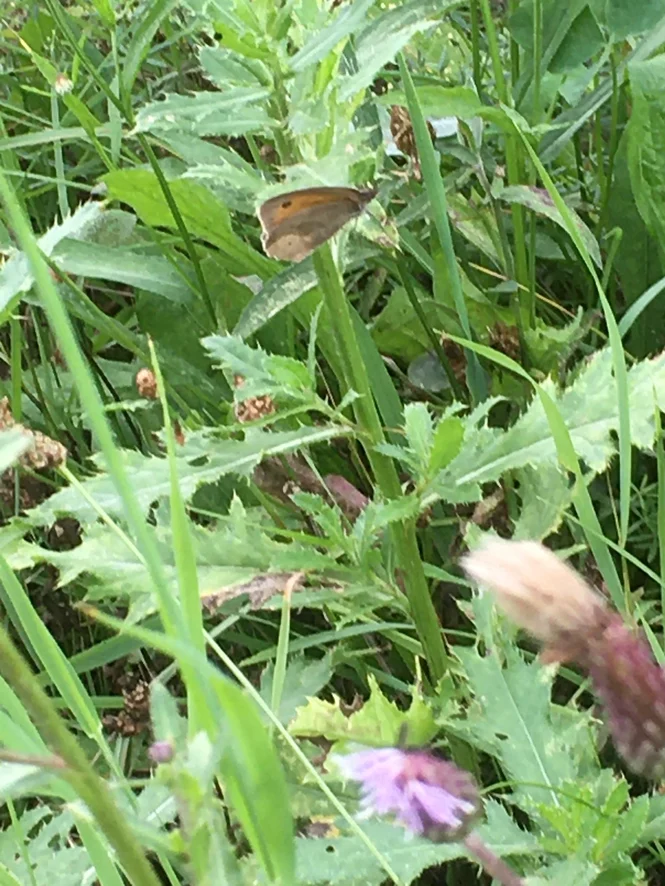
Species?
Maniola jurtina
